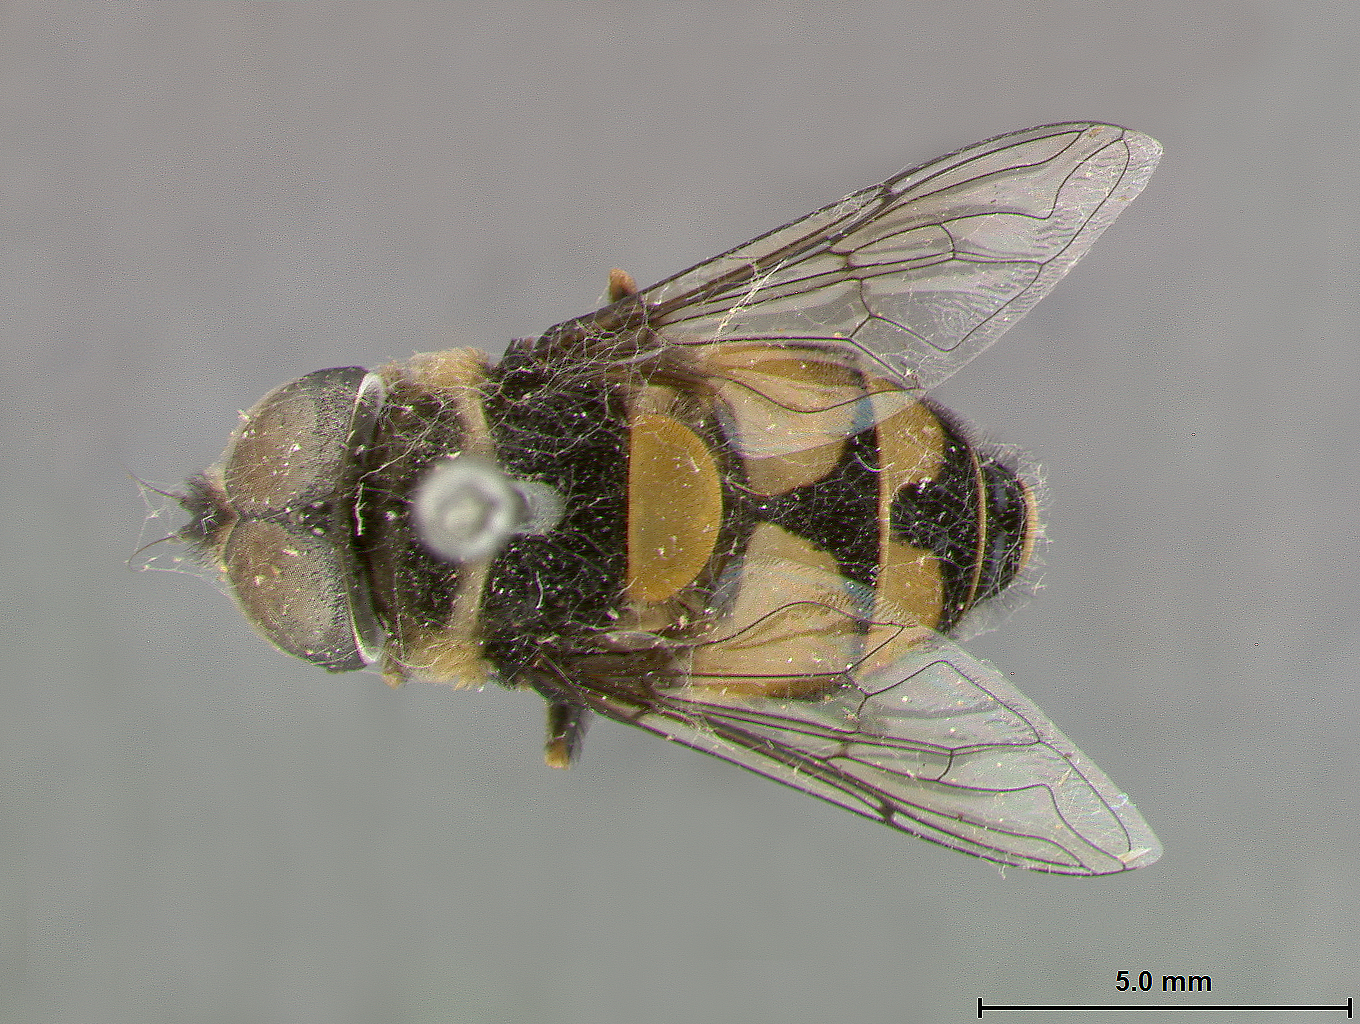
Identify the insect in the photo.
Eristalis willistoni
